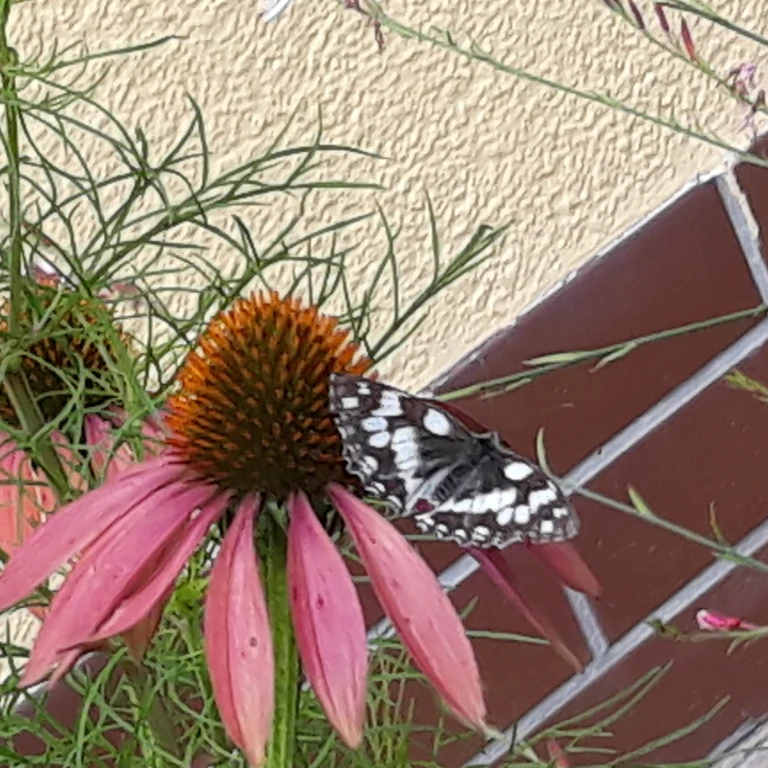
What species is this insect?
Melanargia galathea
